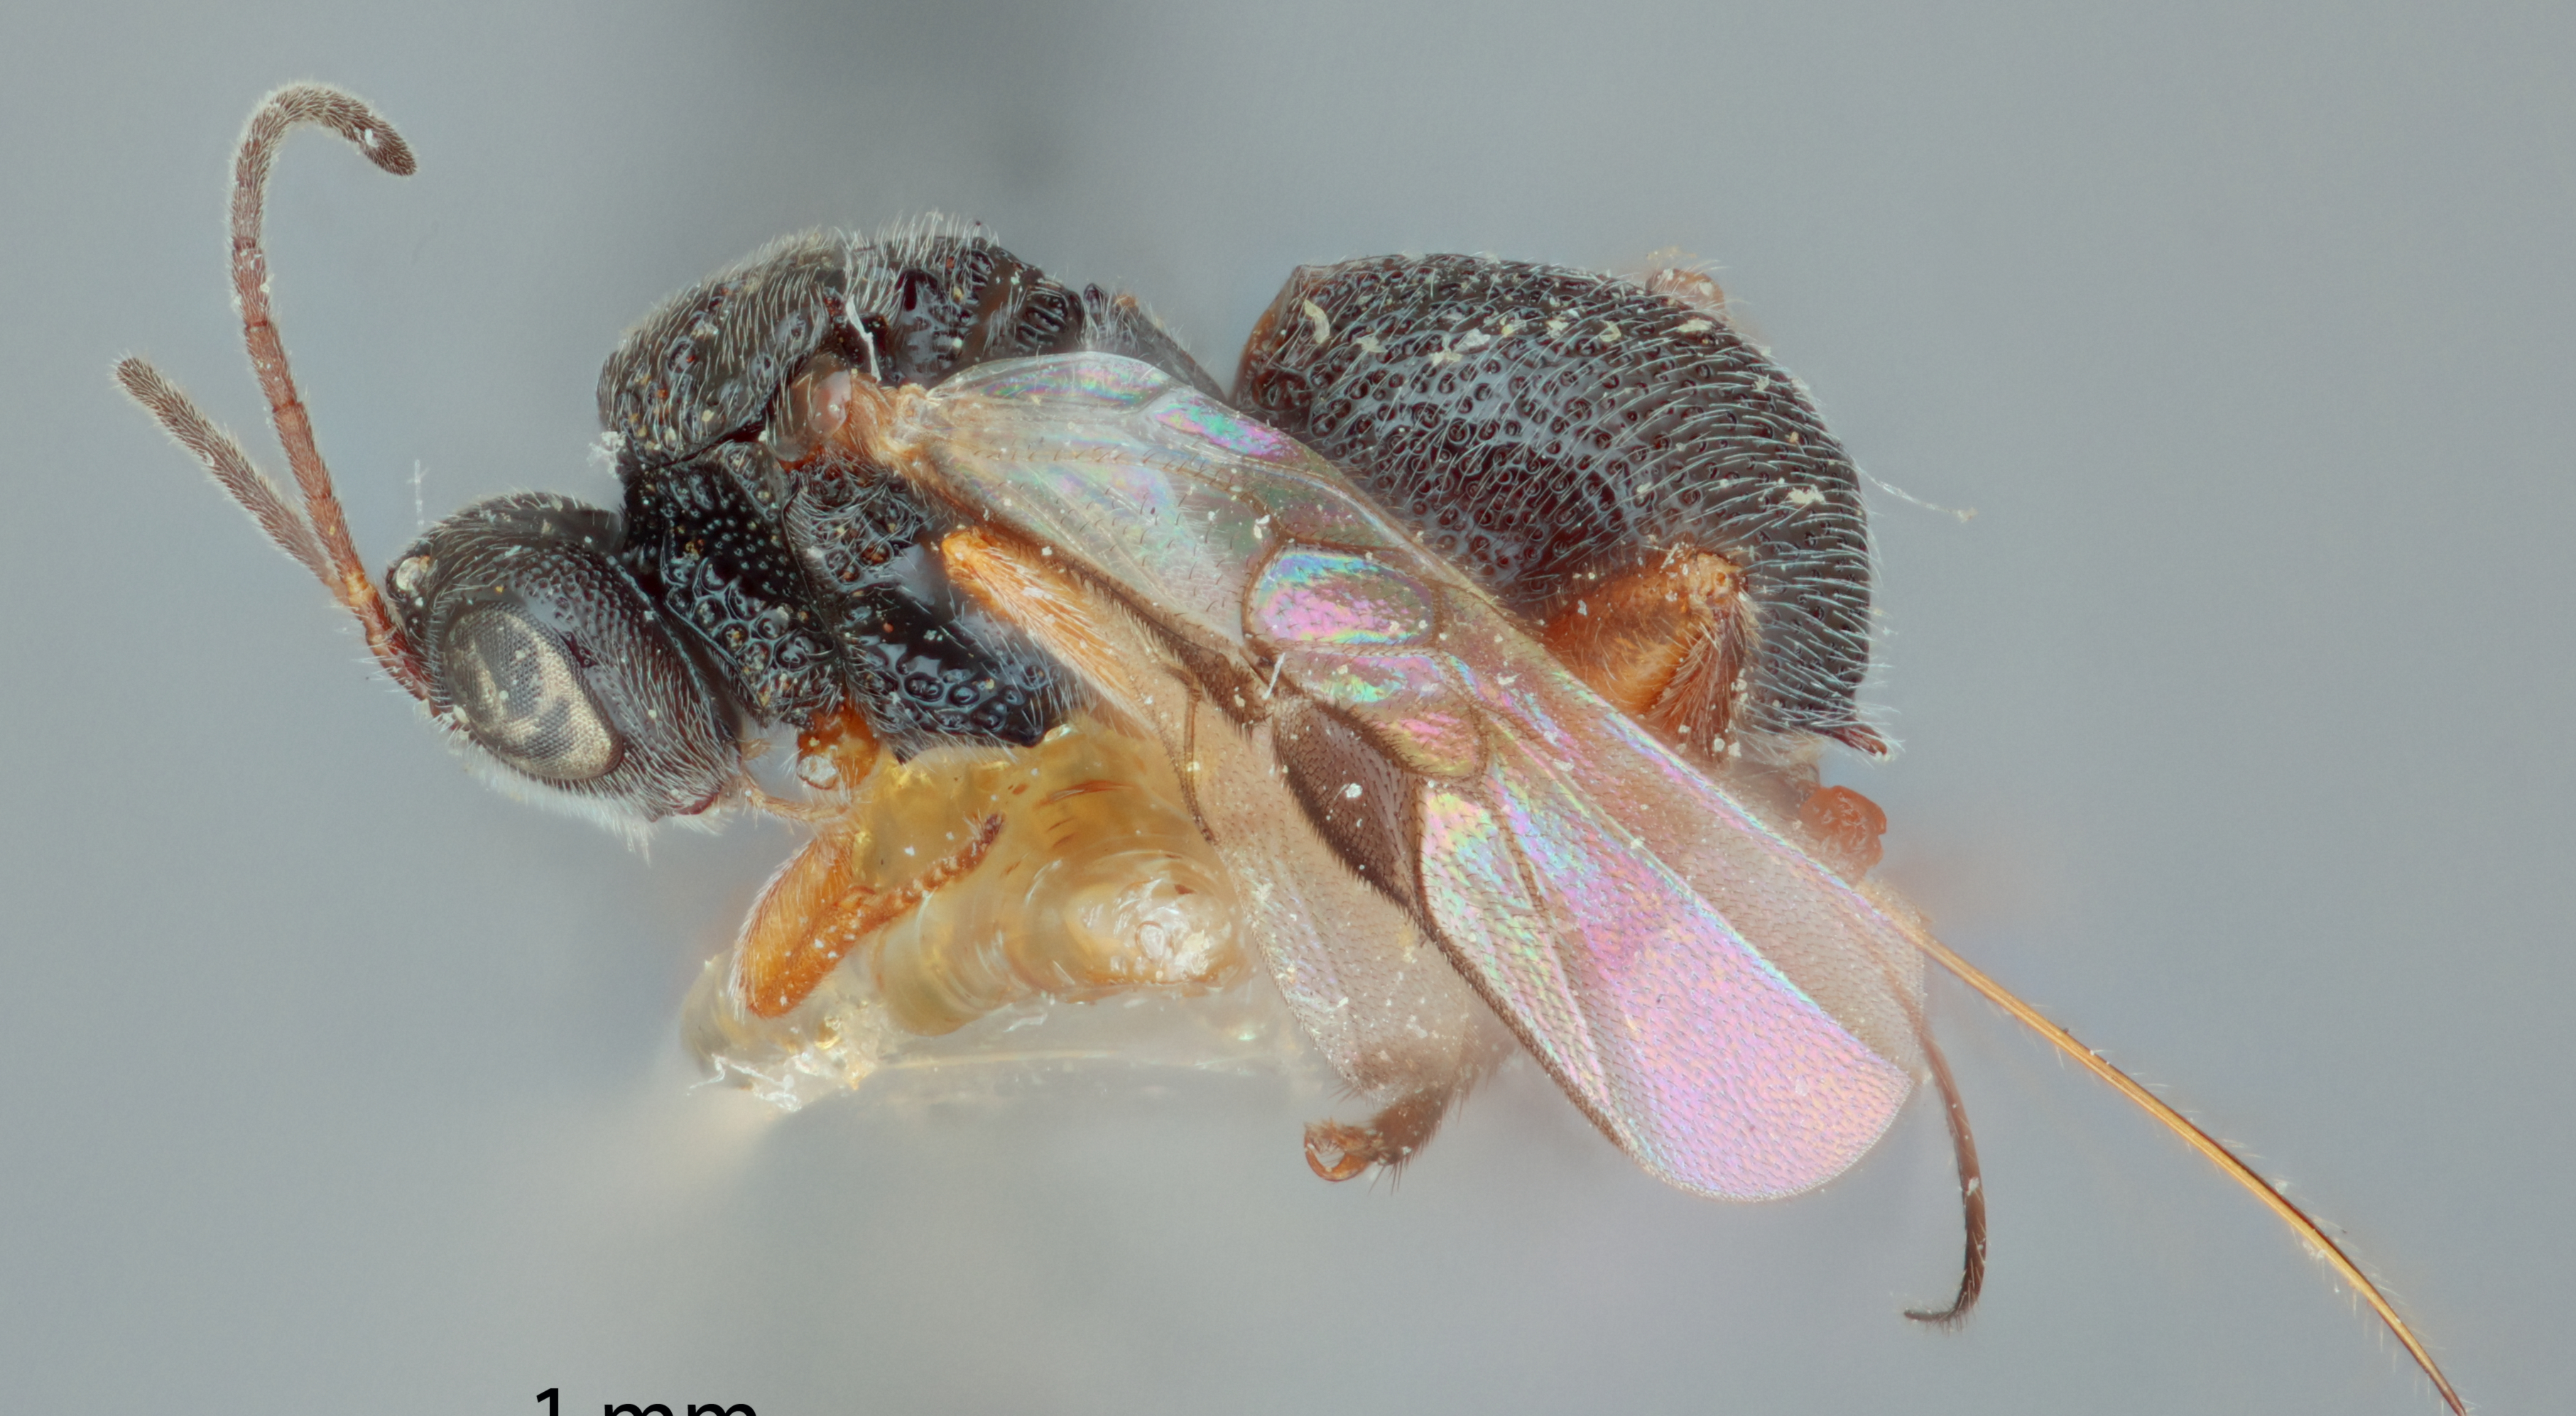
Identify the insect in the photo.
Urosigalphus monotunus
